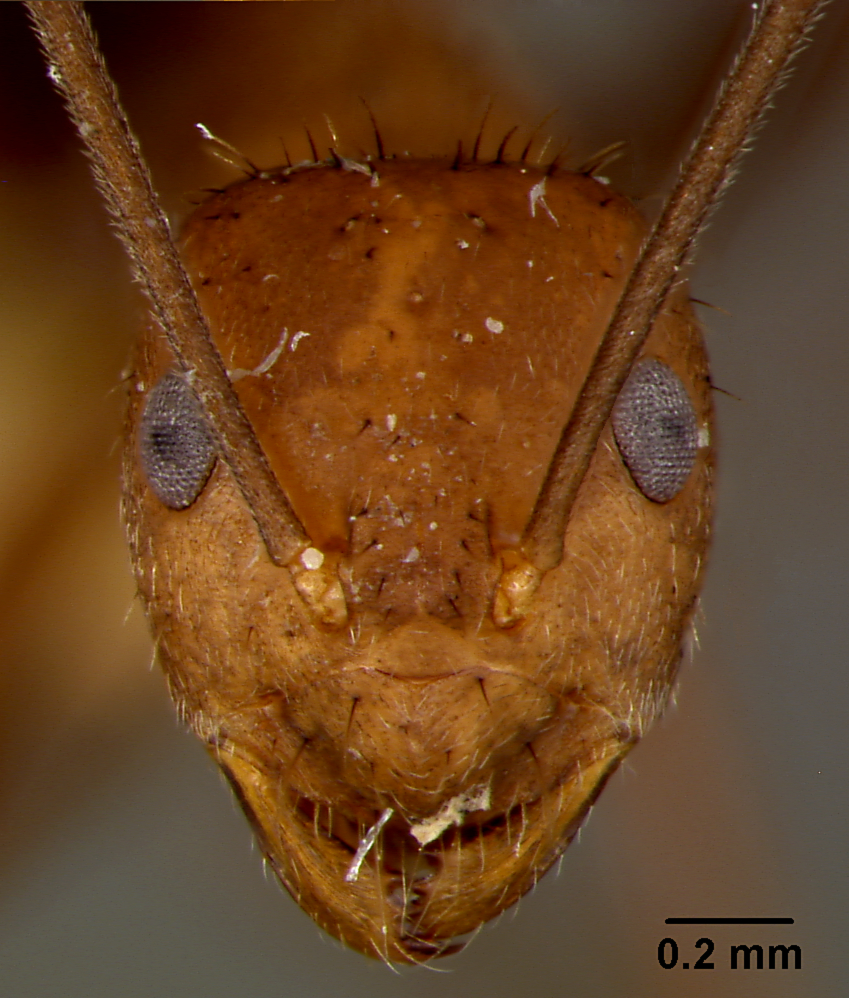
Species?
Prenolepis gibberosa
